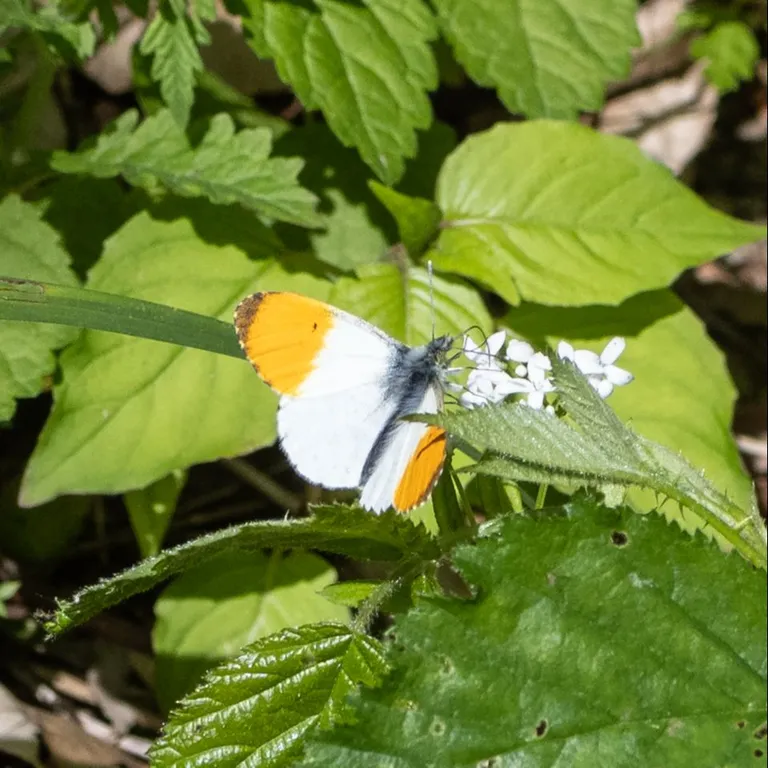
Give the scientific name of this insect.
Anthocharis cardamines
